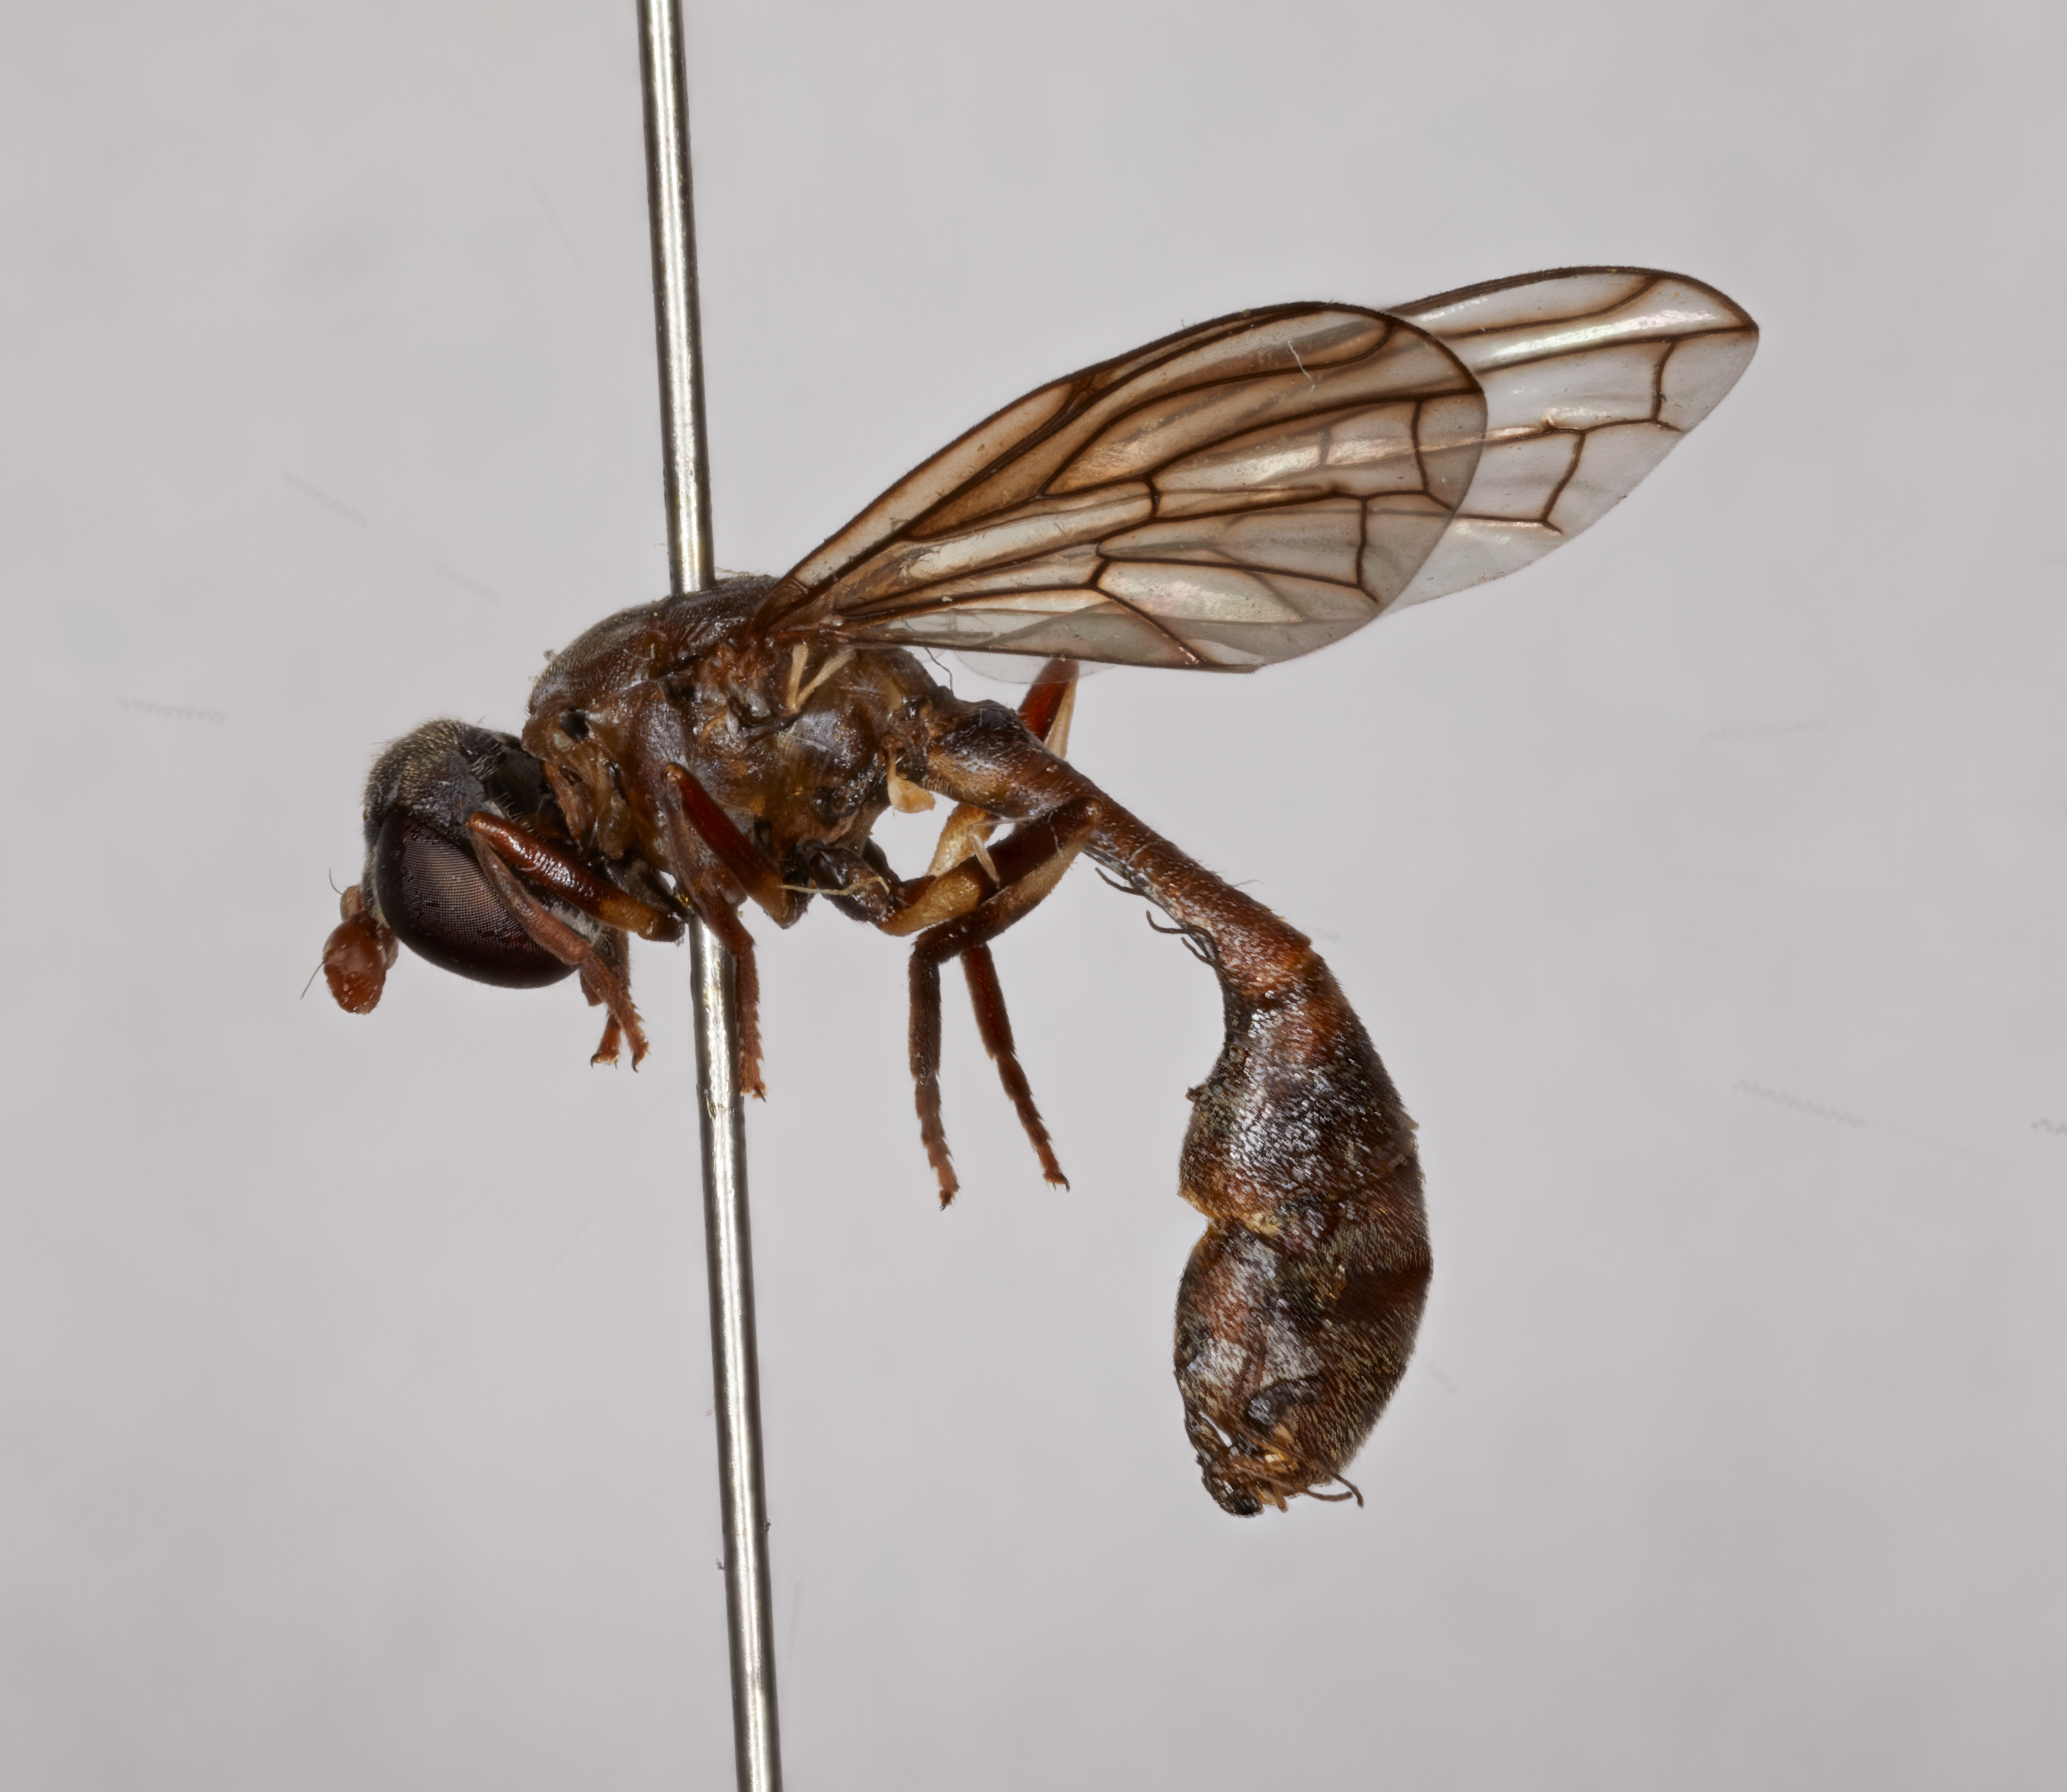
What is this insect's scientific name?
Spheginobaccha pamela
